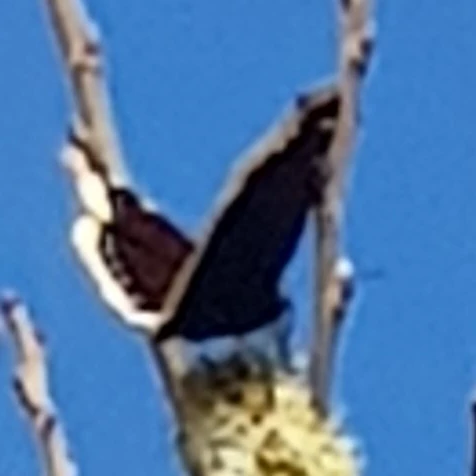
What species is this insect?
Nymphalis antiopa
